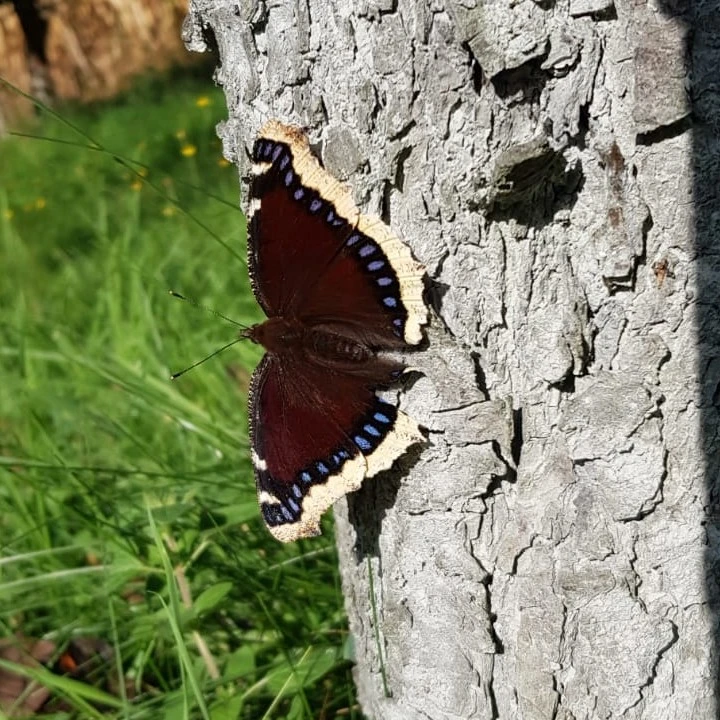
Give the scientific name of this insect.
Nymphalis antiopa
